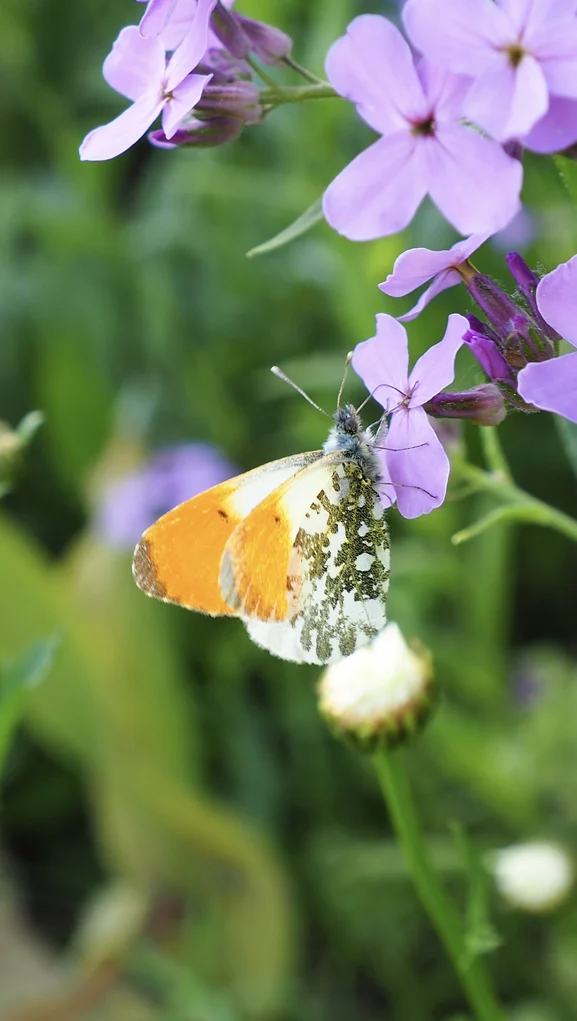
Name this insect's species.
Anthocharis cardamines
